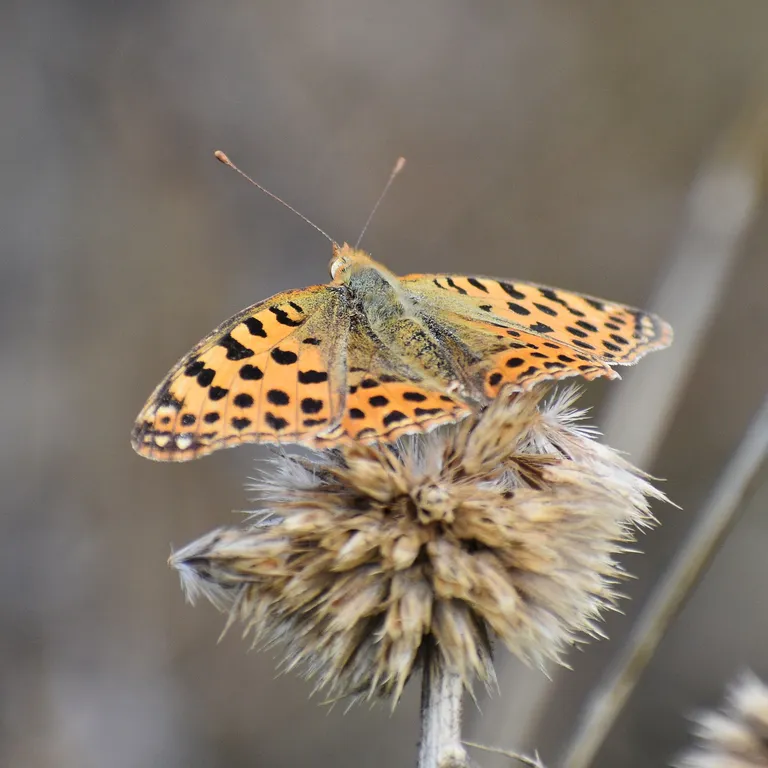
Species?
Issoria lathonia
